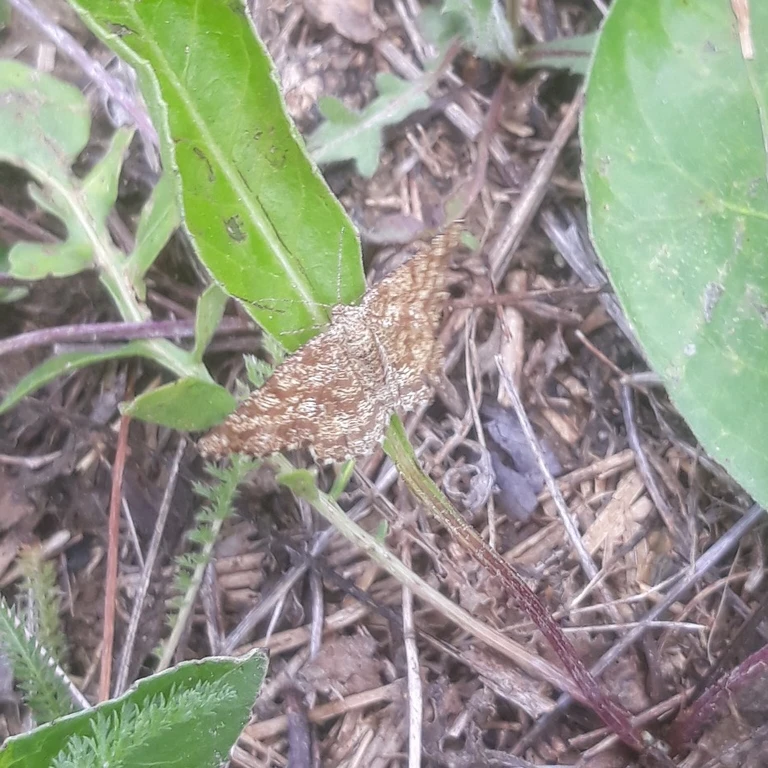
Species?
Ematurga atomaria
